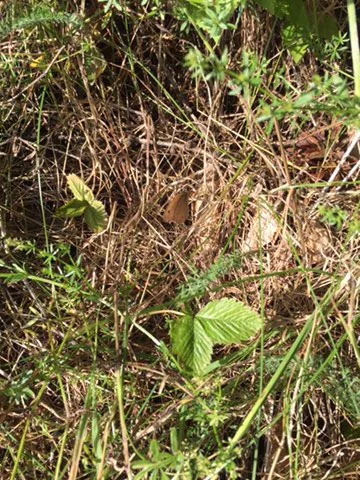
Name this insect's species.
Maniola jurtina
